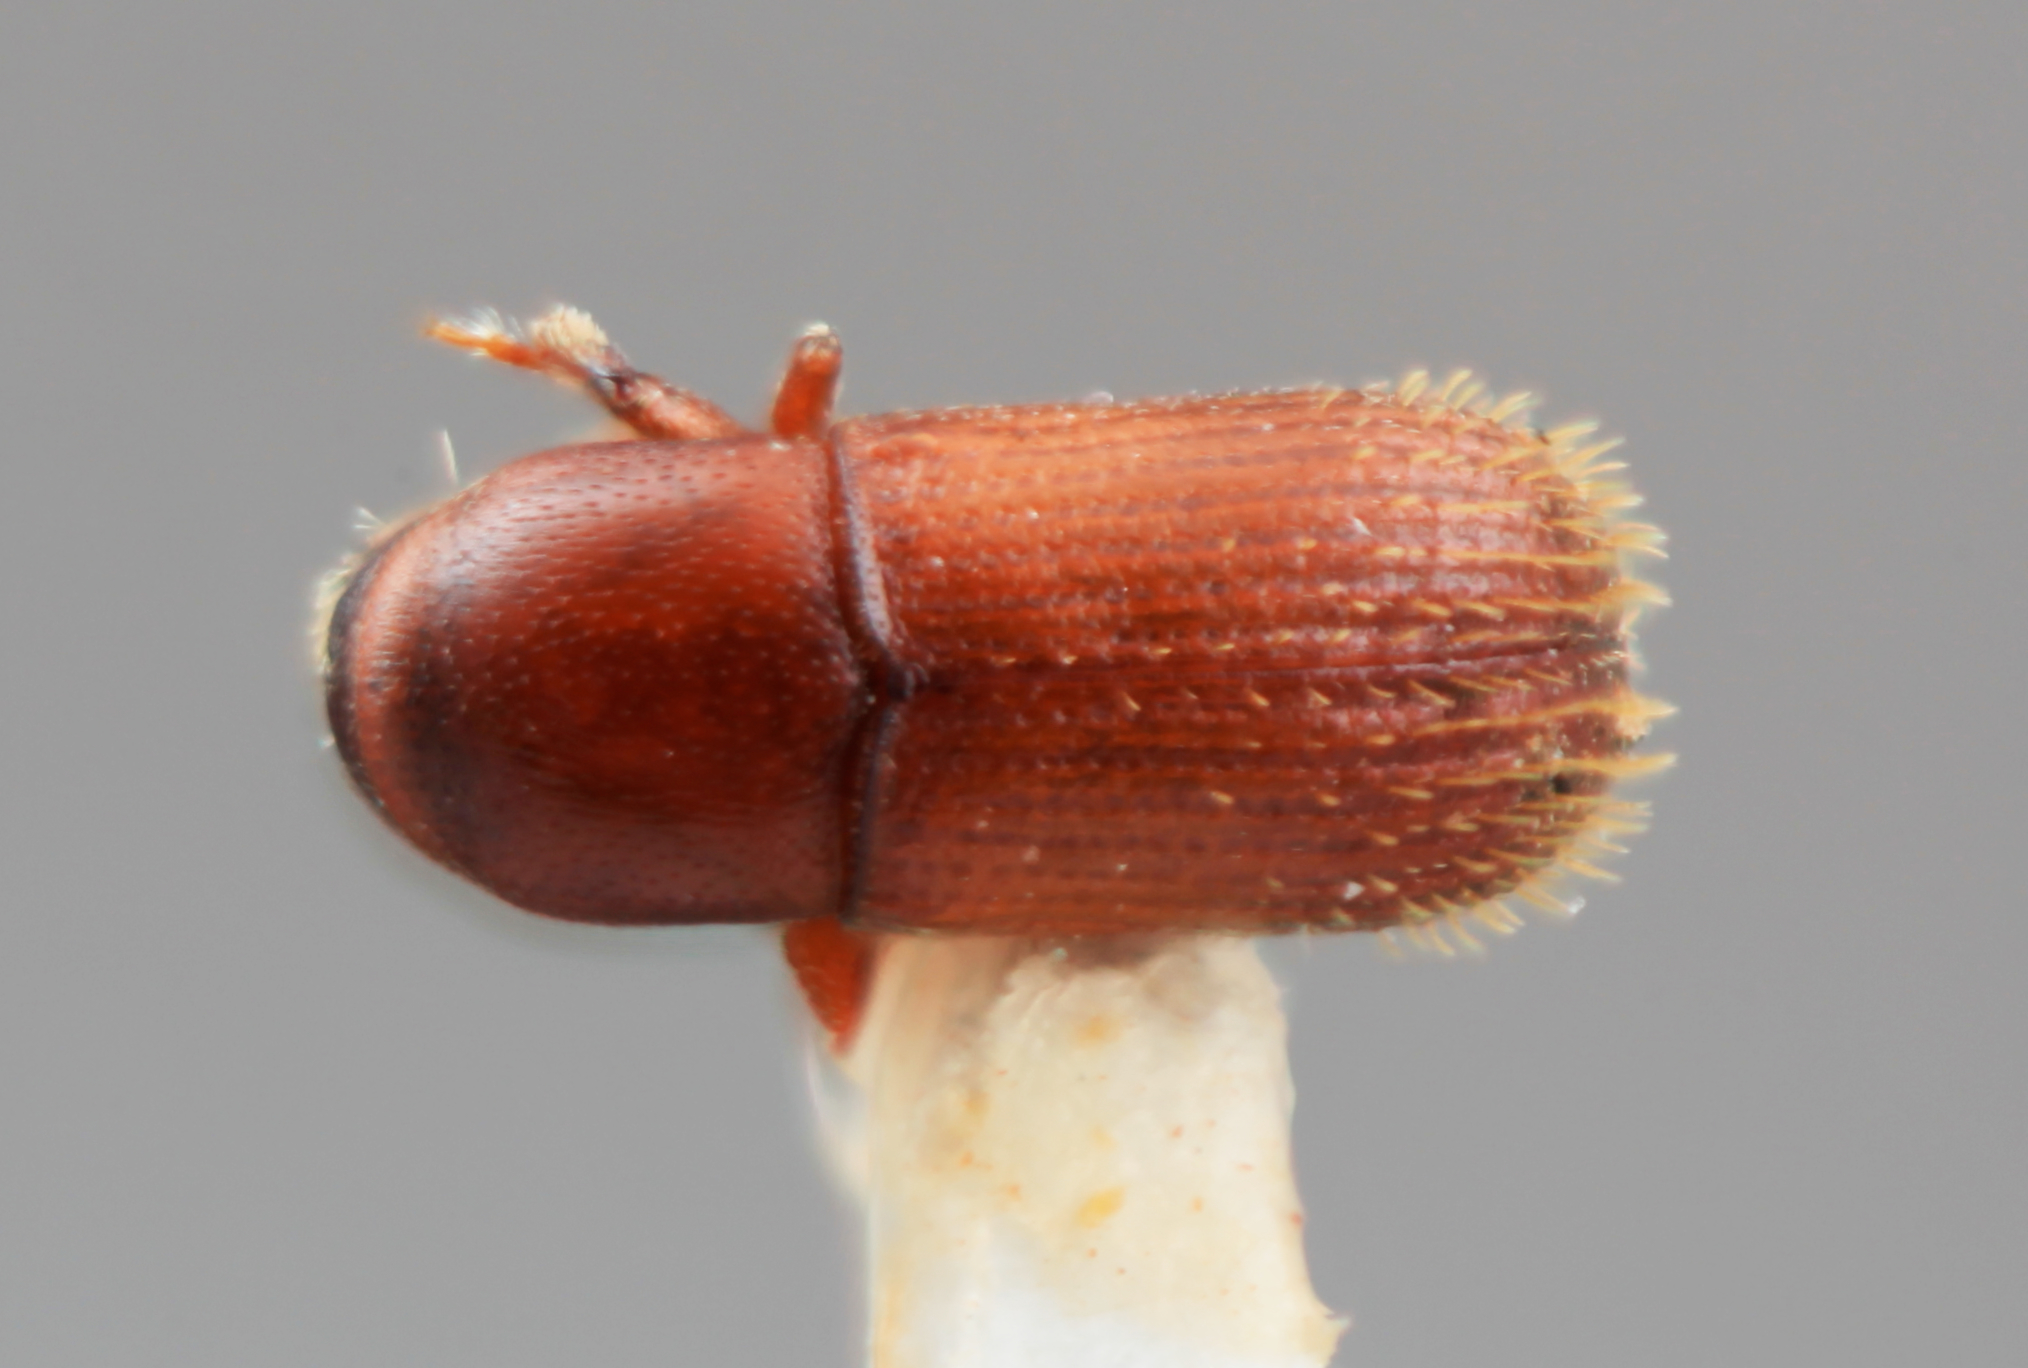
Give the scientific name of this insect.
Cnesinus minor
